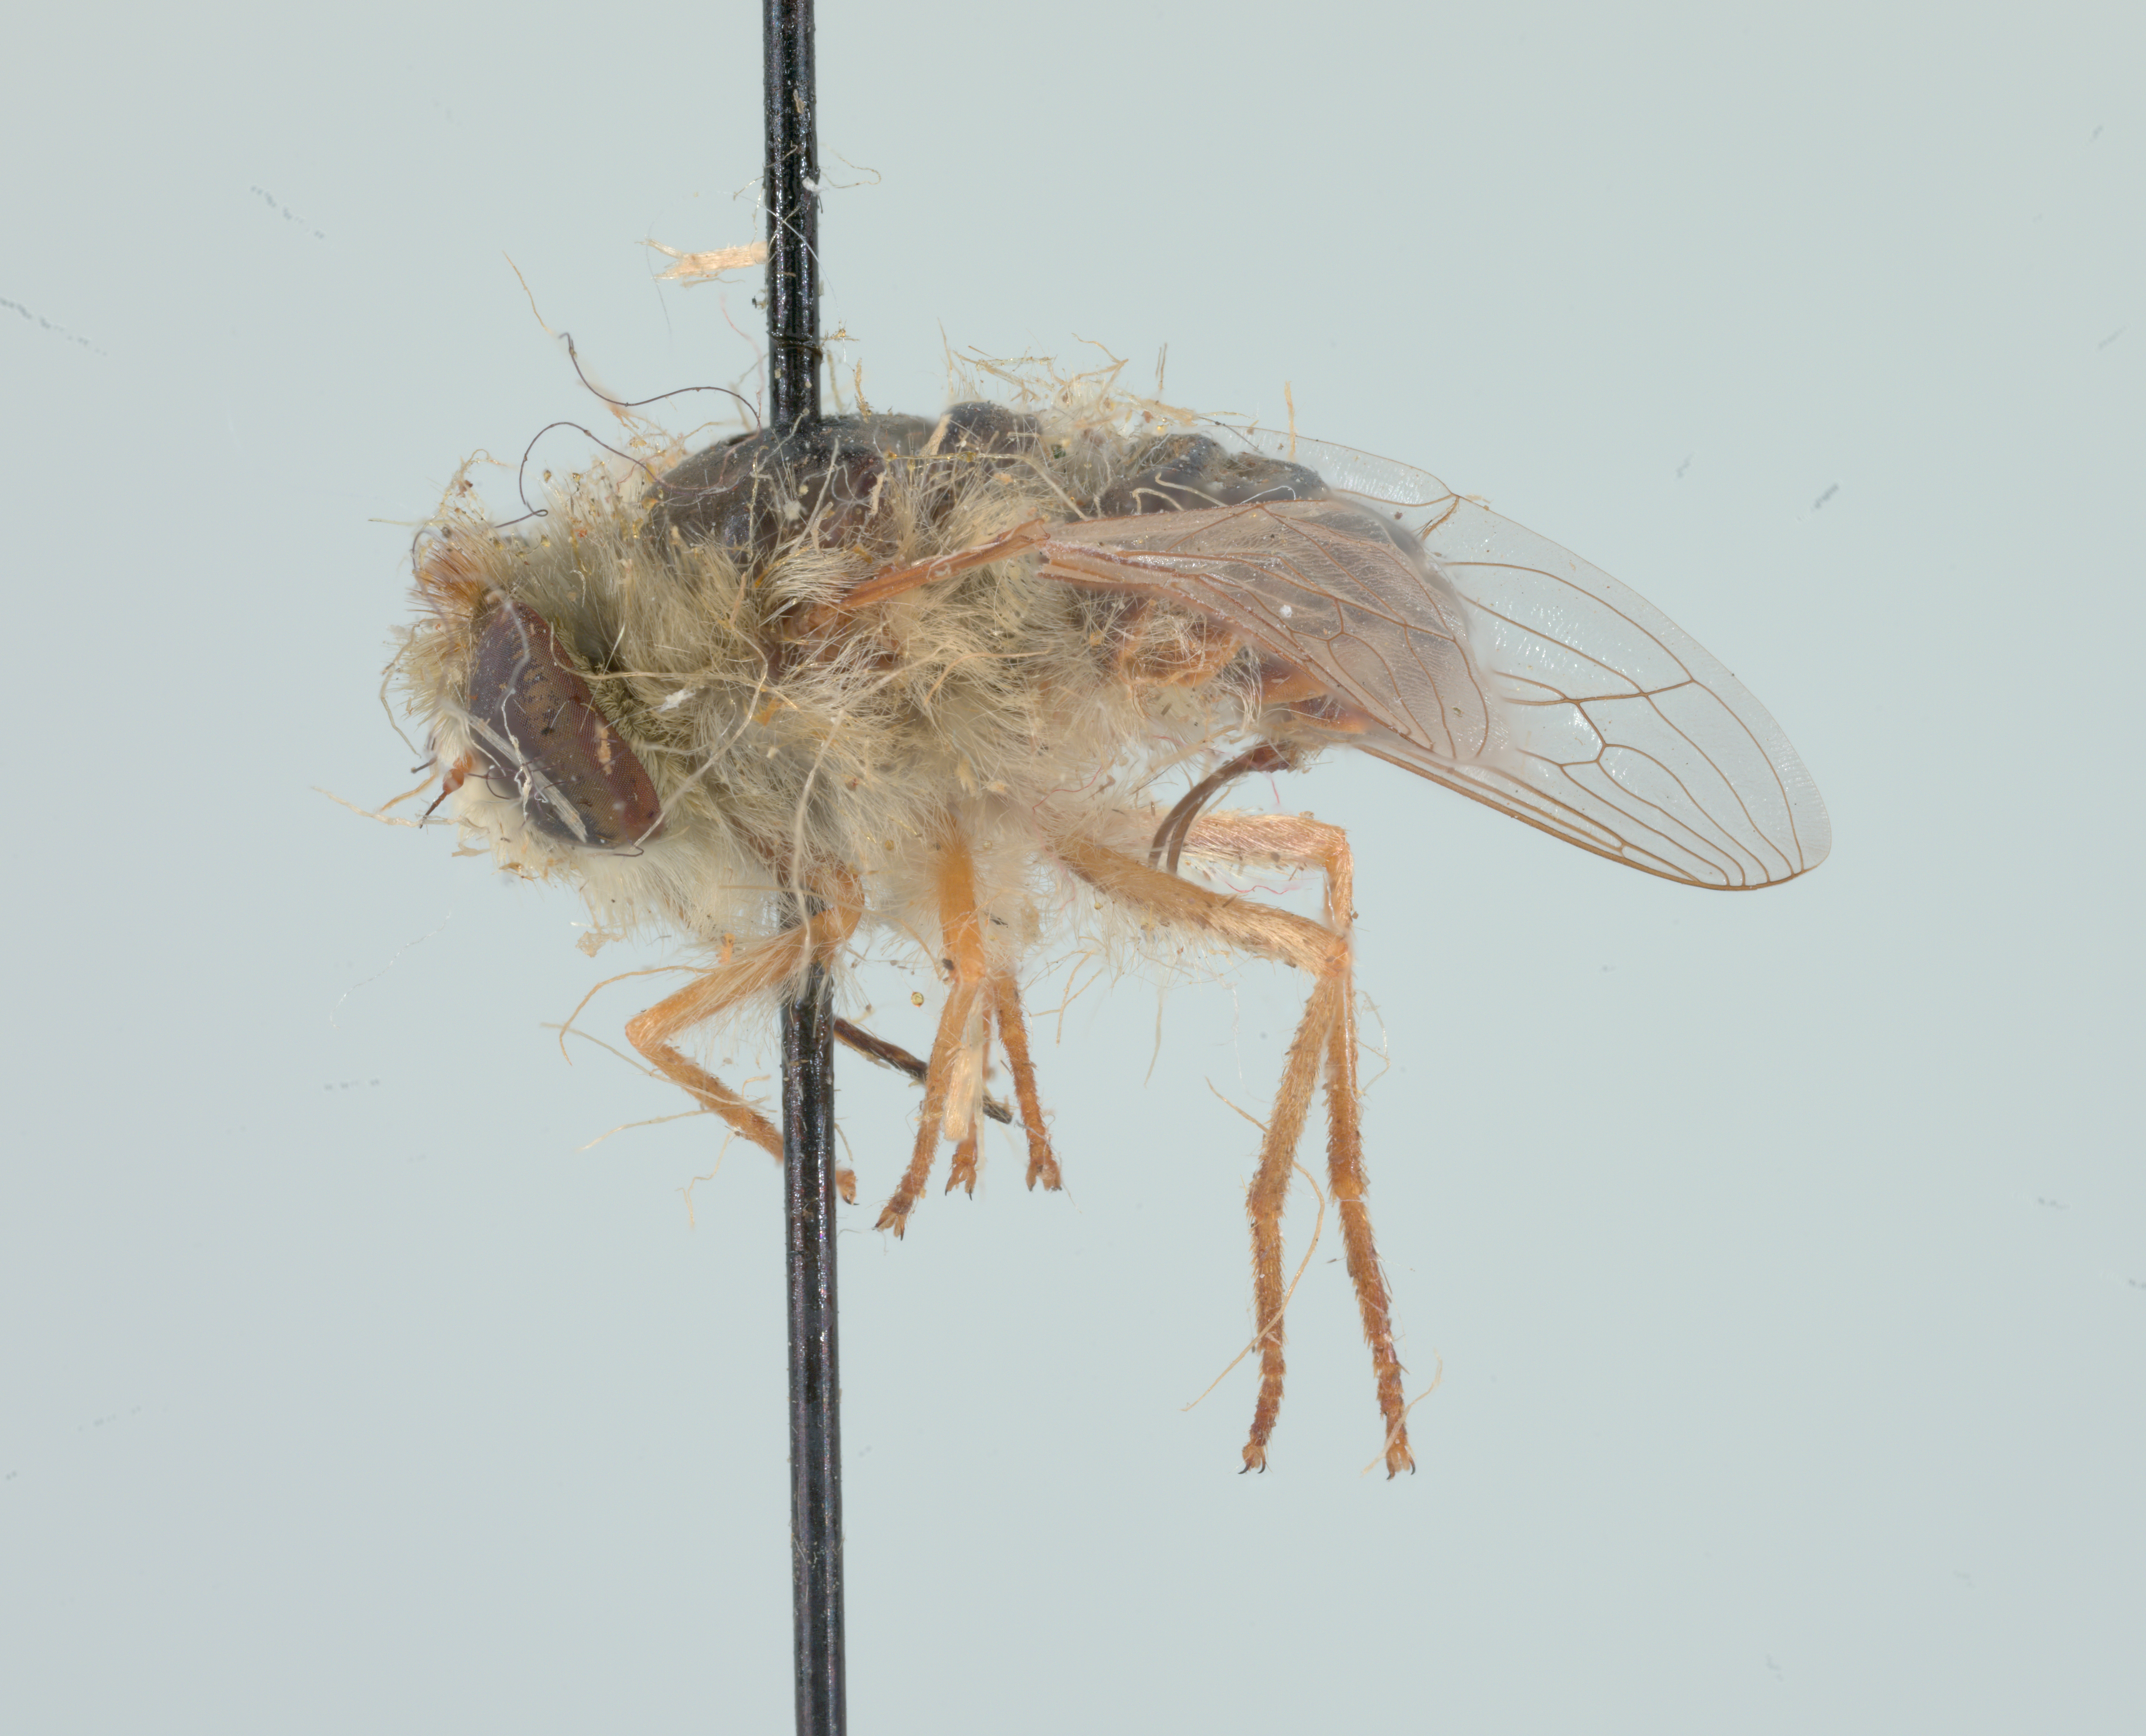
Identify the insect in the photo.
Neorhynchocephalus mendozanus
